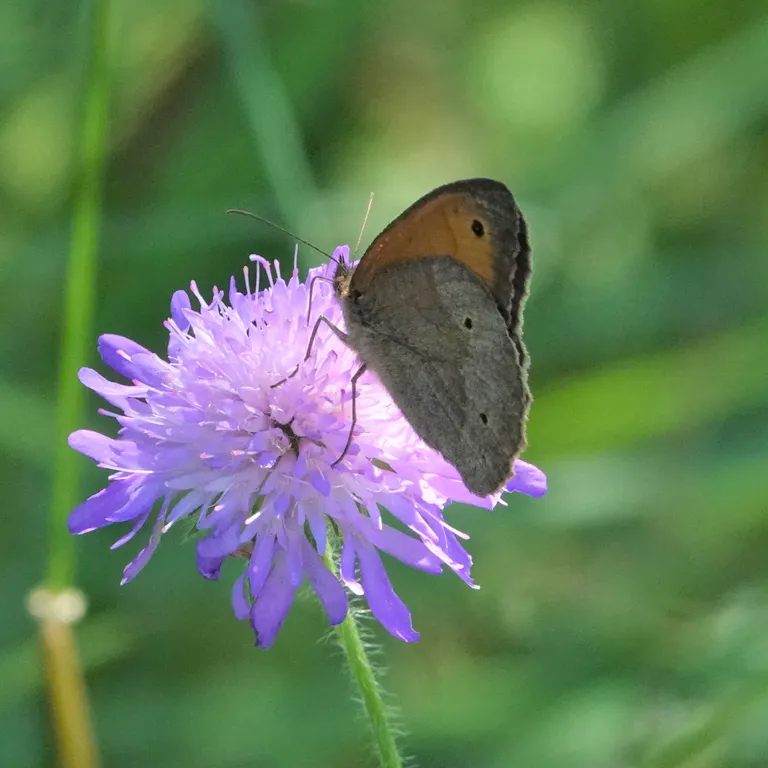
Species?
Maniola jurtina
